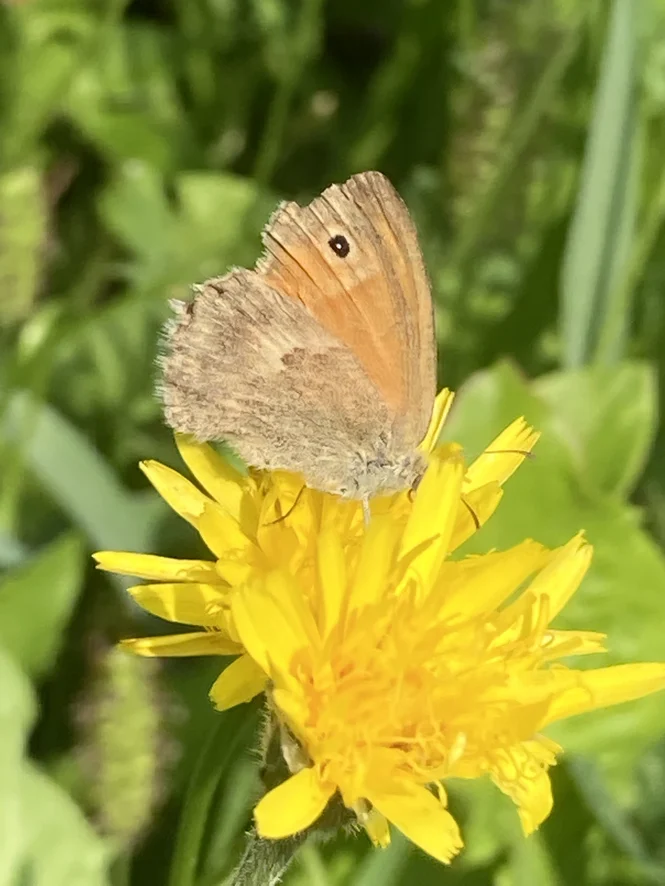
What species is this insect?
Coenonympha pamphilus
